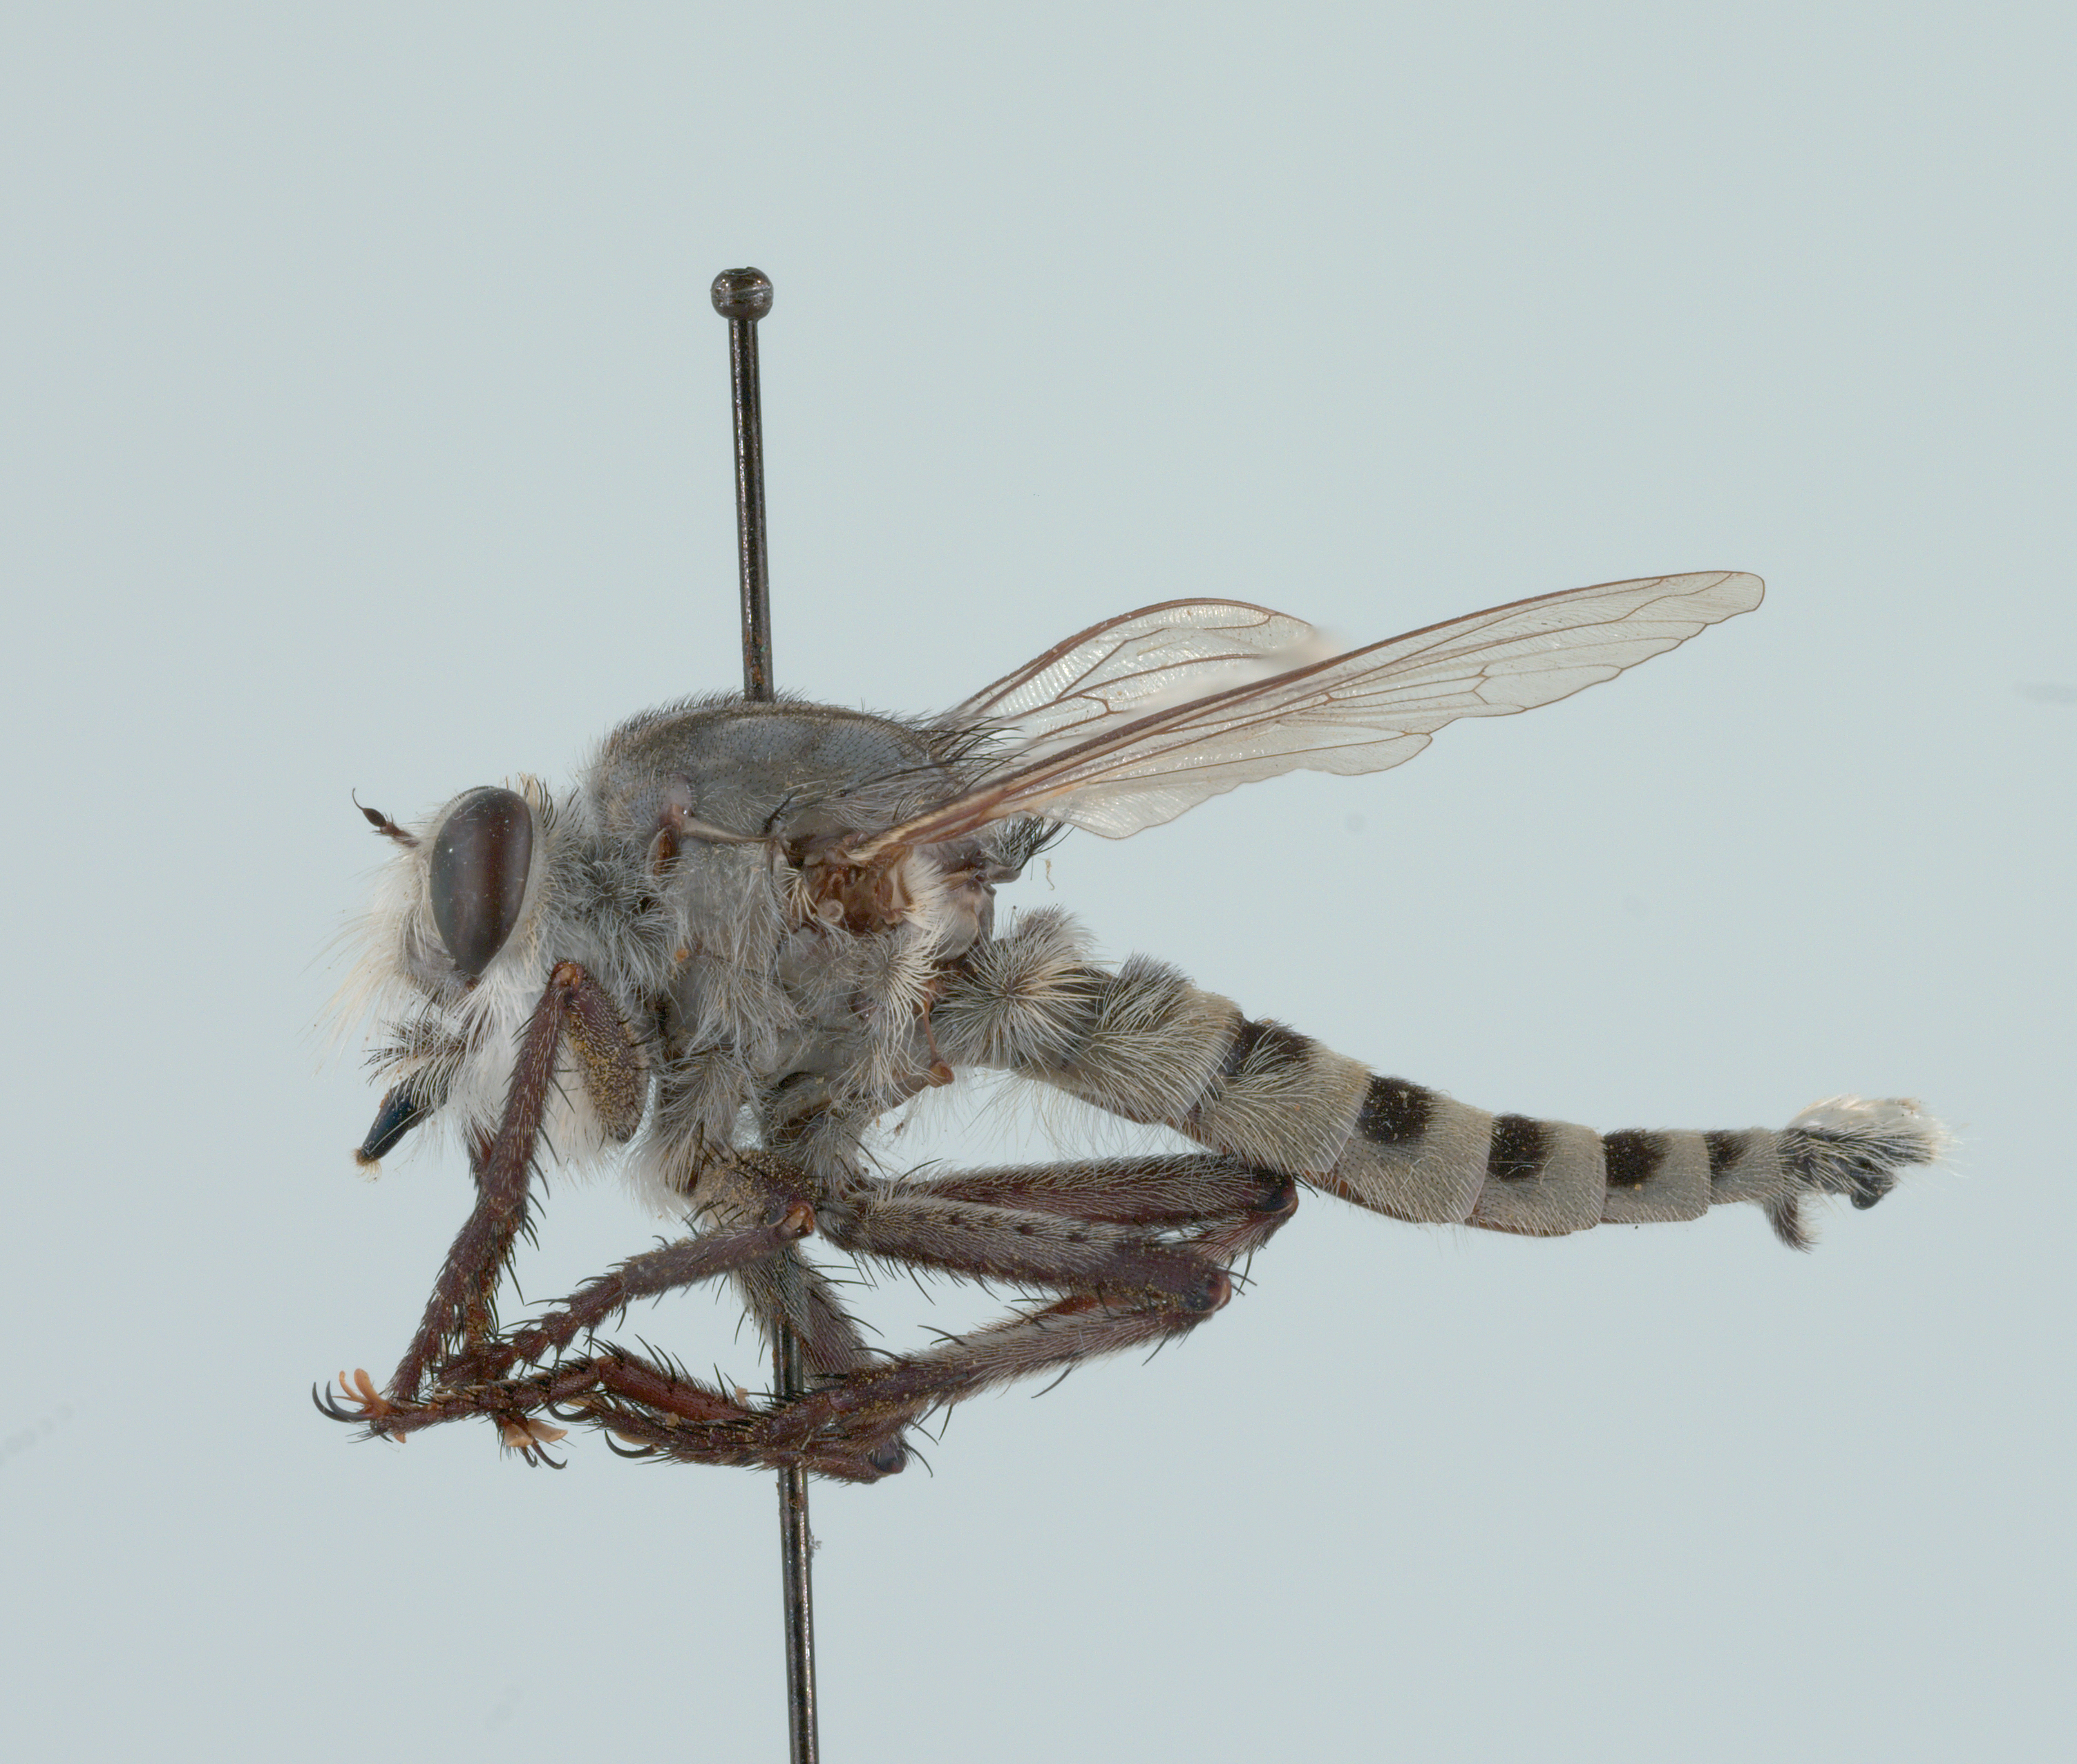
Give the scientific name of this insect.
Promachus giganteus
